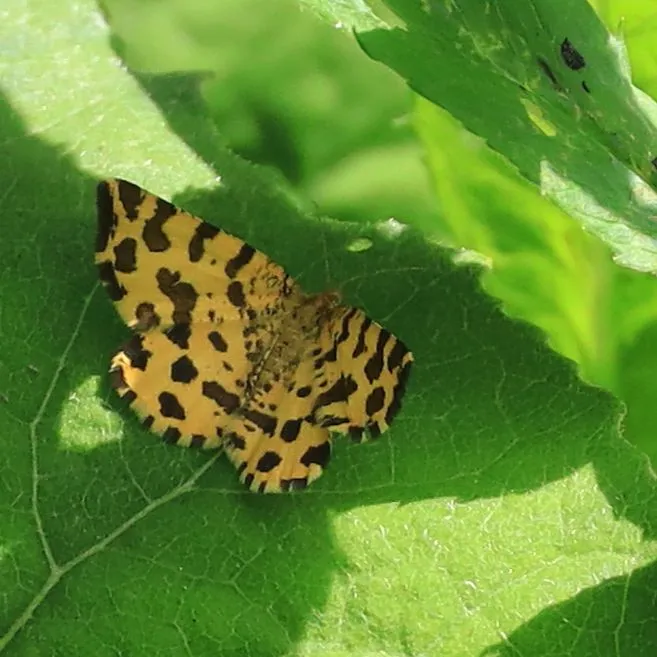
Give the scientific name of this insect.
Pseudopanthera macularia
